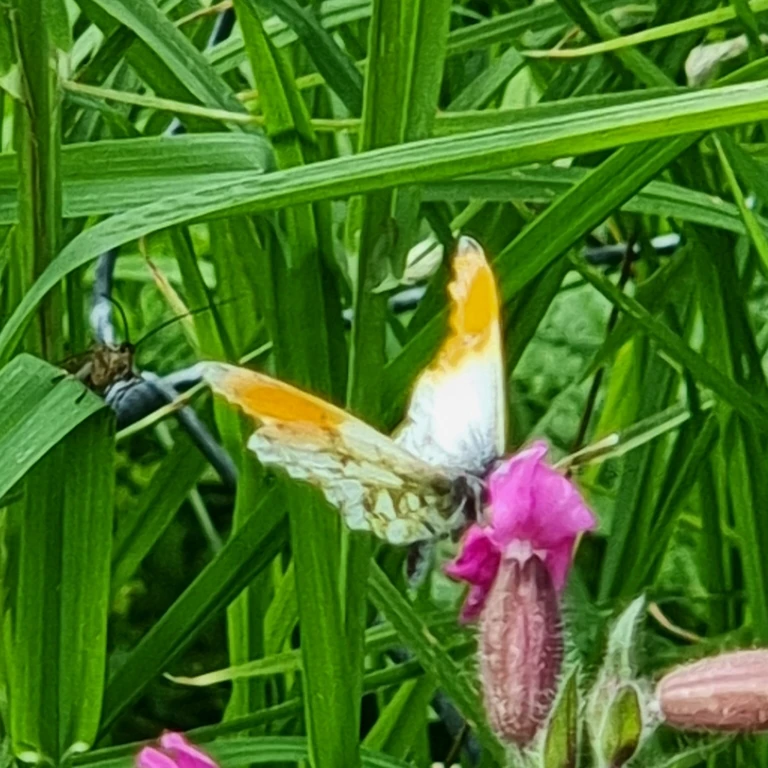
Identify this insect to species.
Anthocharis cardamines
